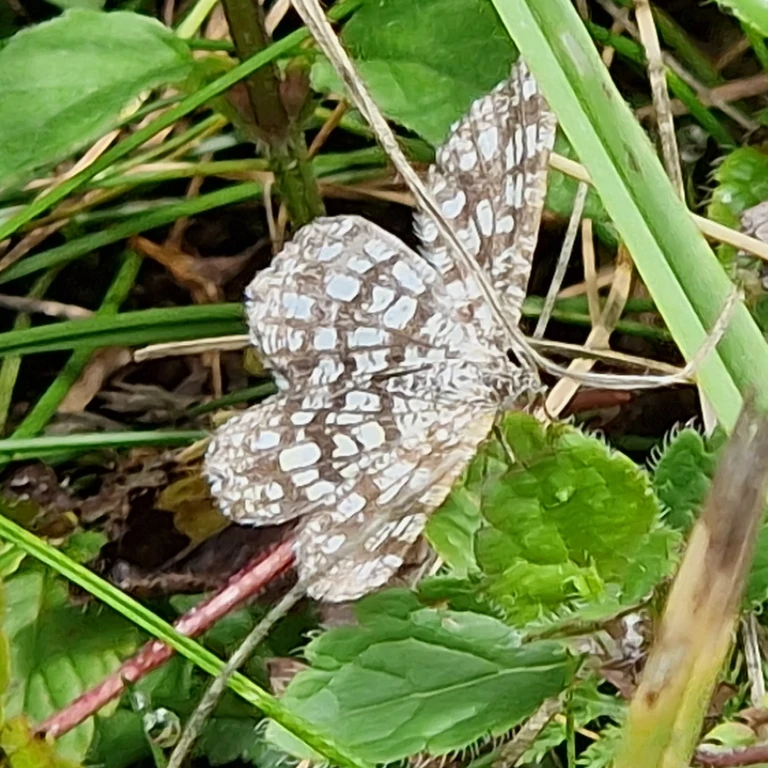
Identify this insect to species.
Chiasmia clathrata
